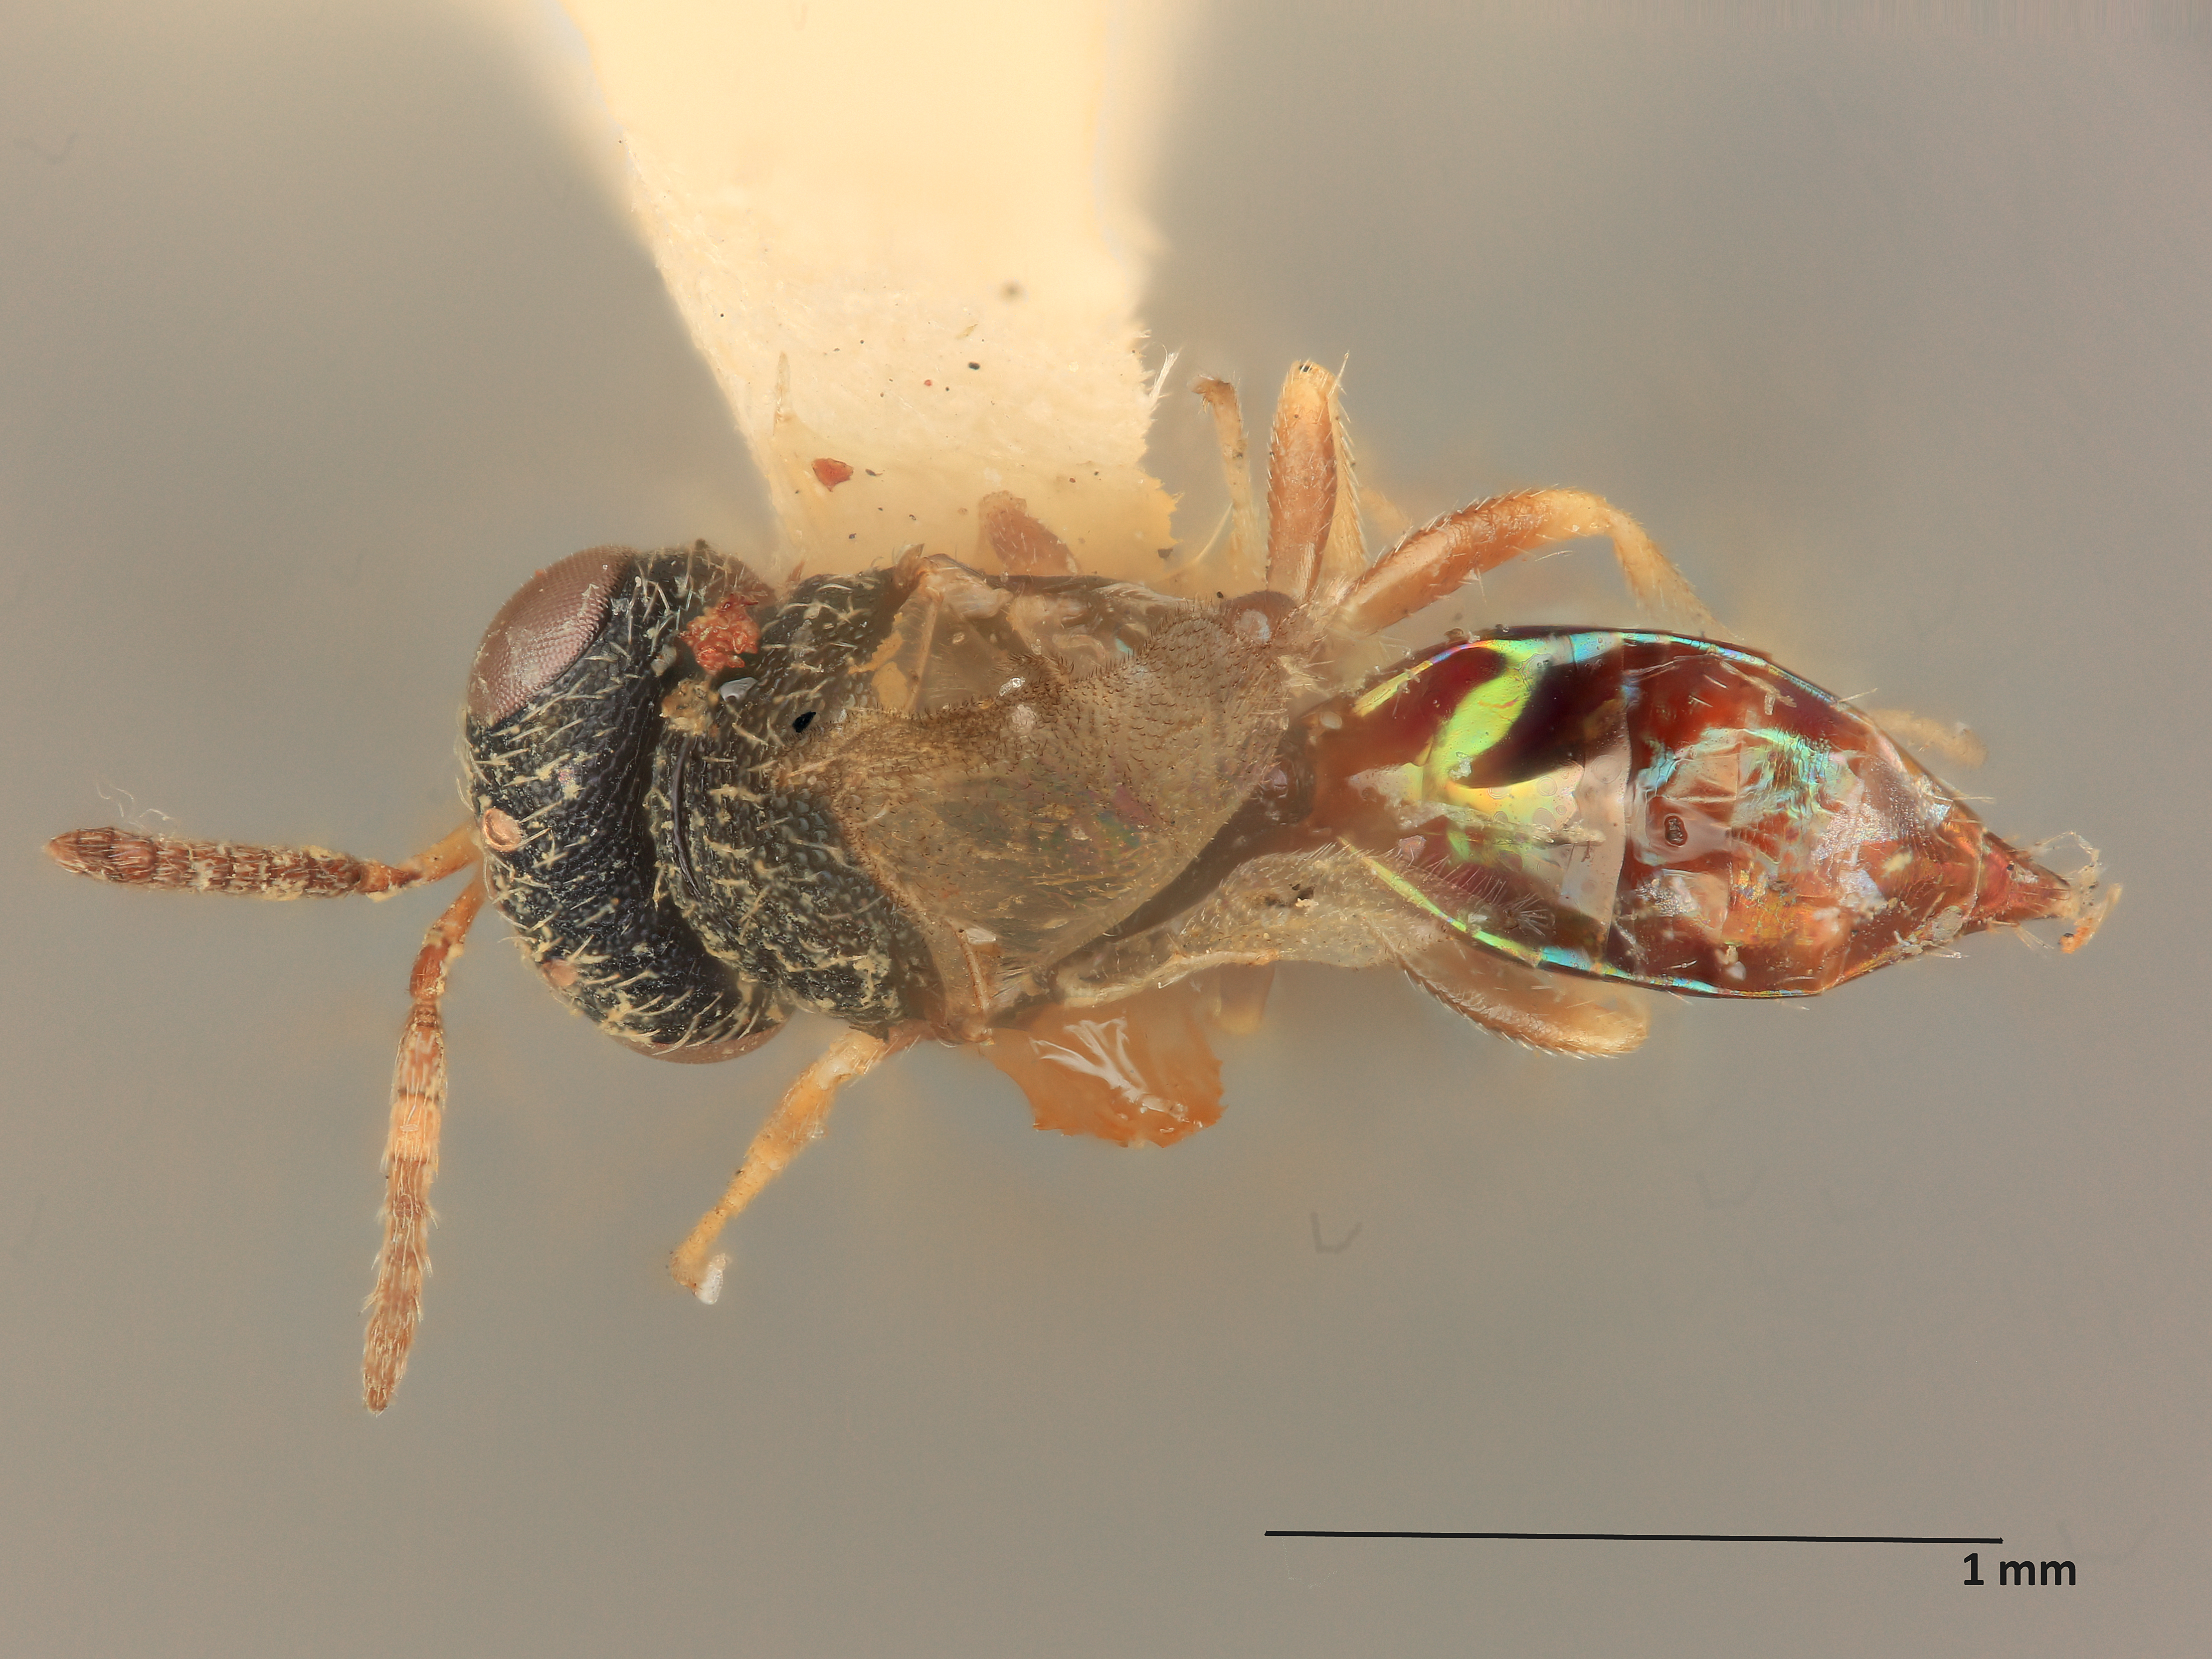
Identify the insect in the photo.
Heteroschema prima
